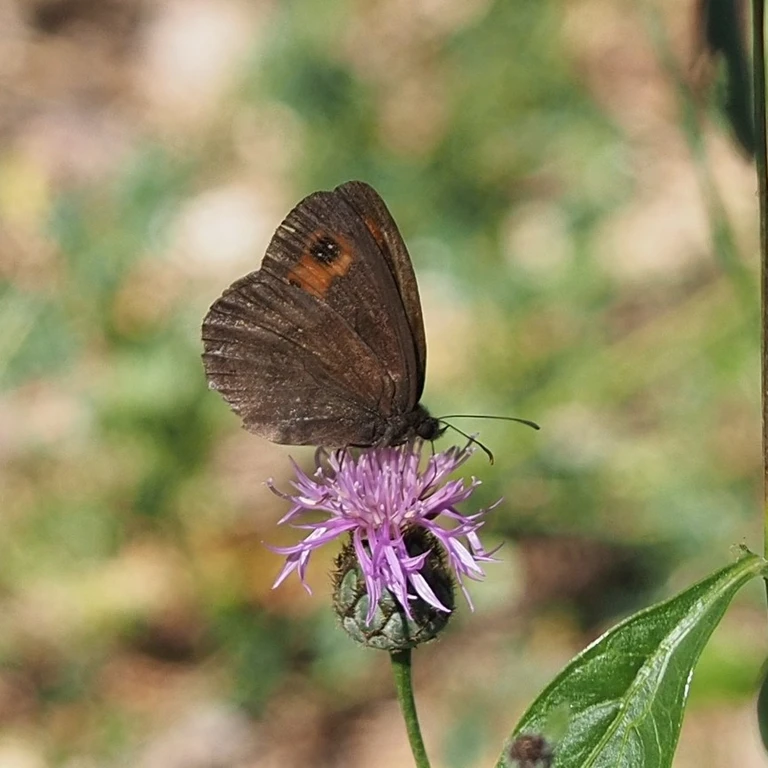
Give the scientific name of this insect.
Erebia aethiops
